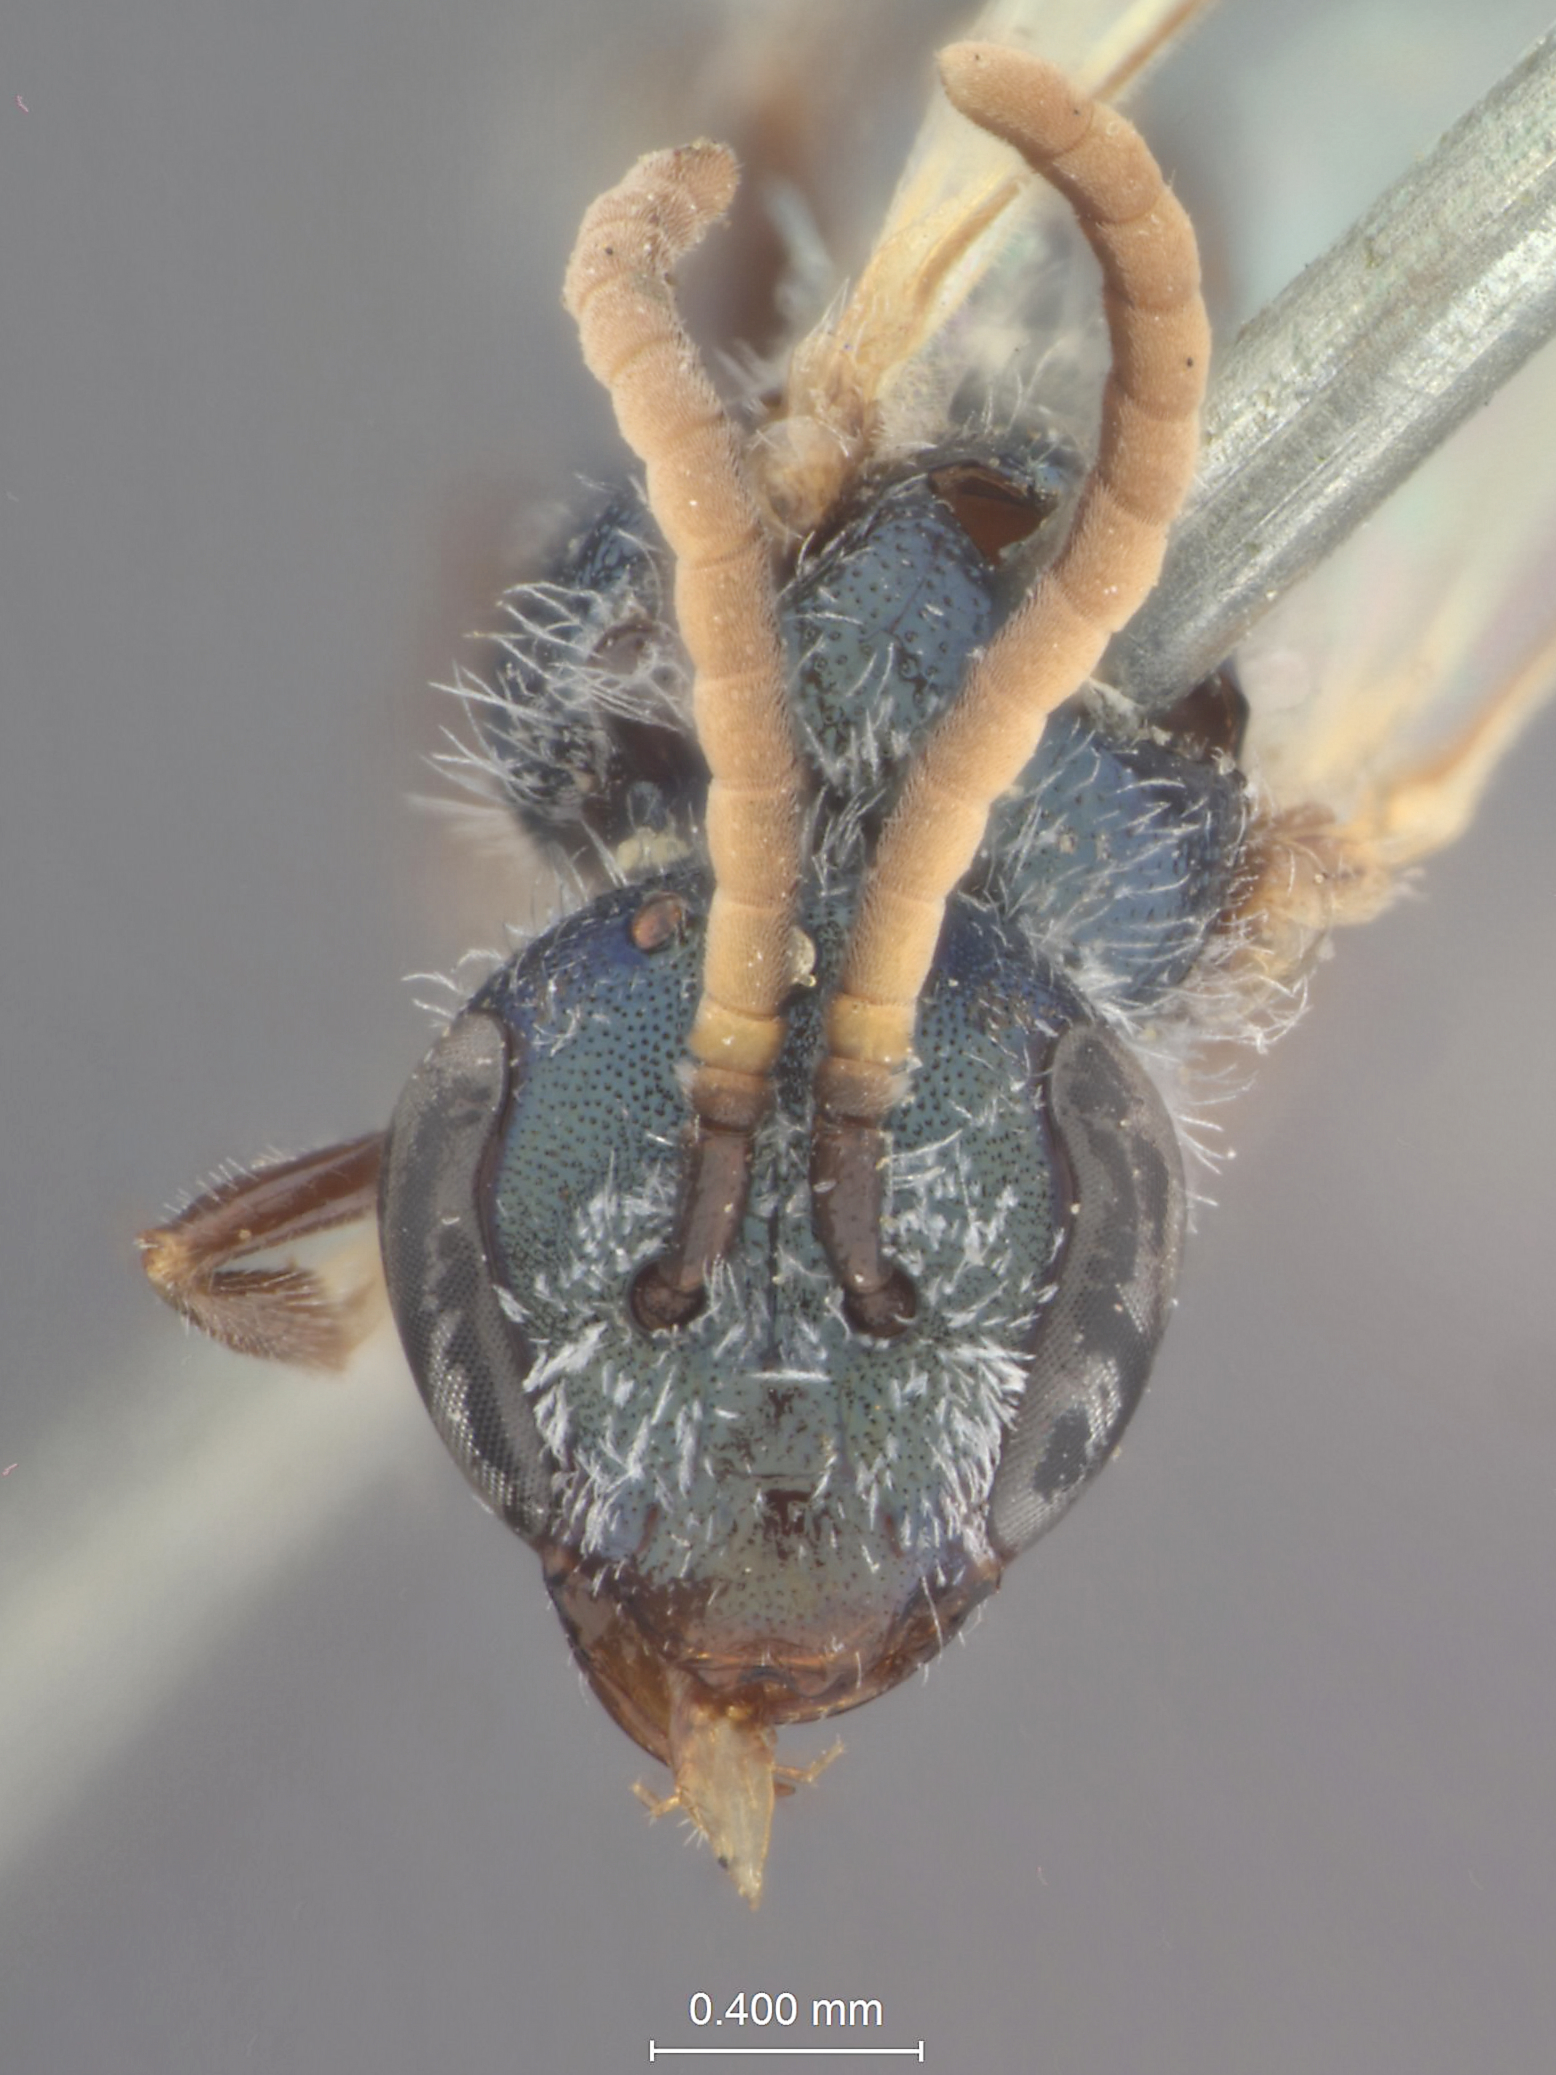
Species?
Halictus actuarius
